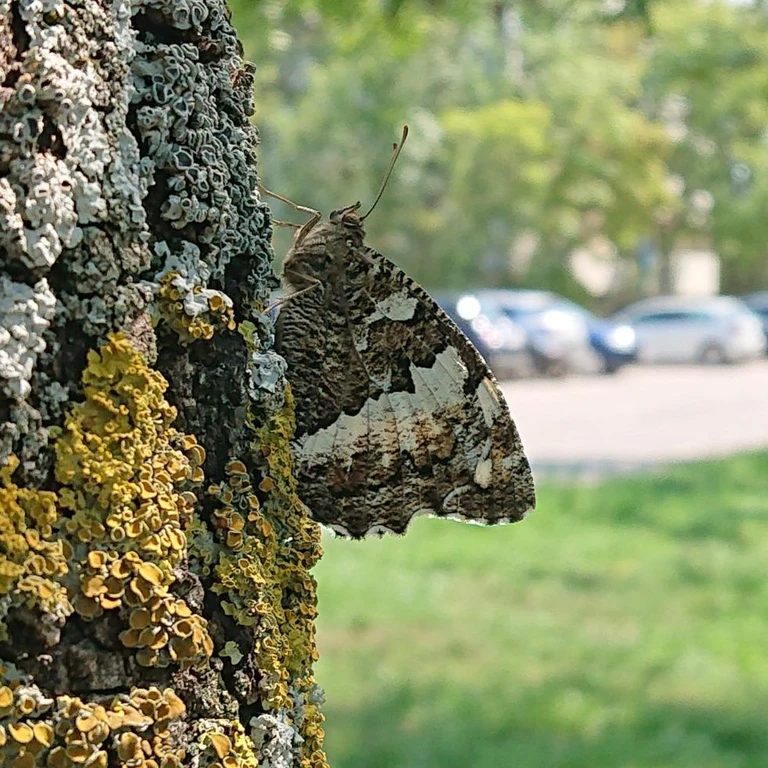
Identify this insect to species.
Brintesia circe
